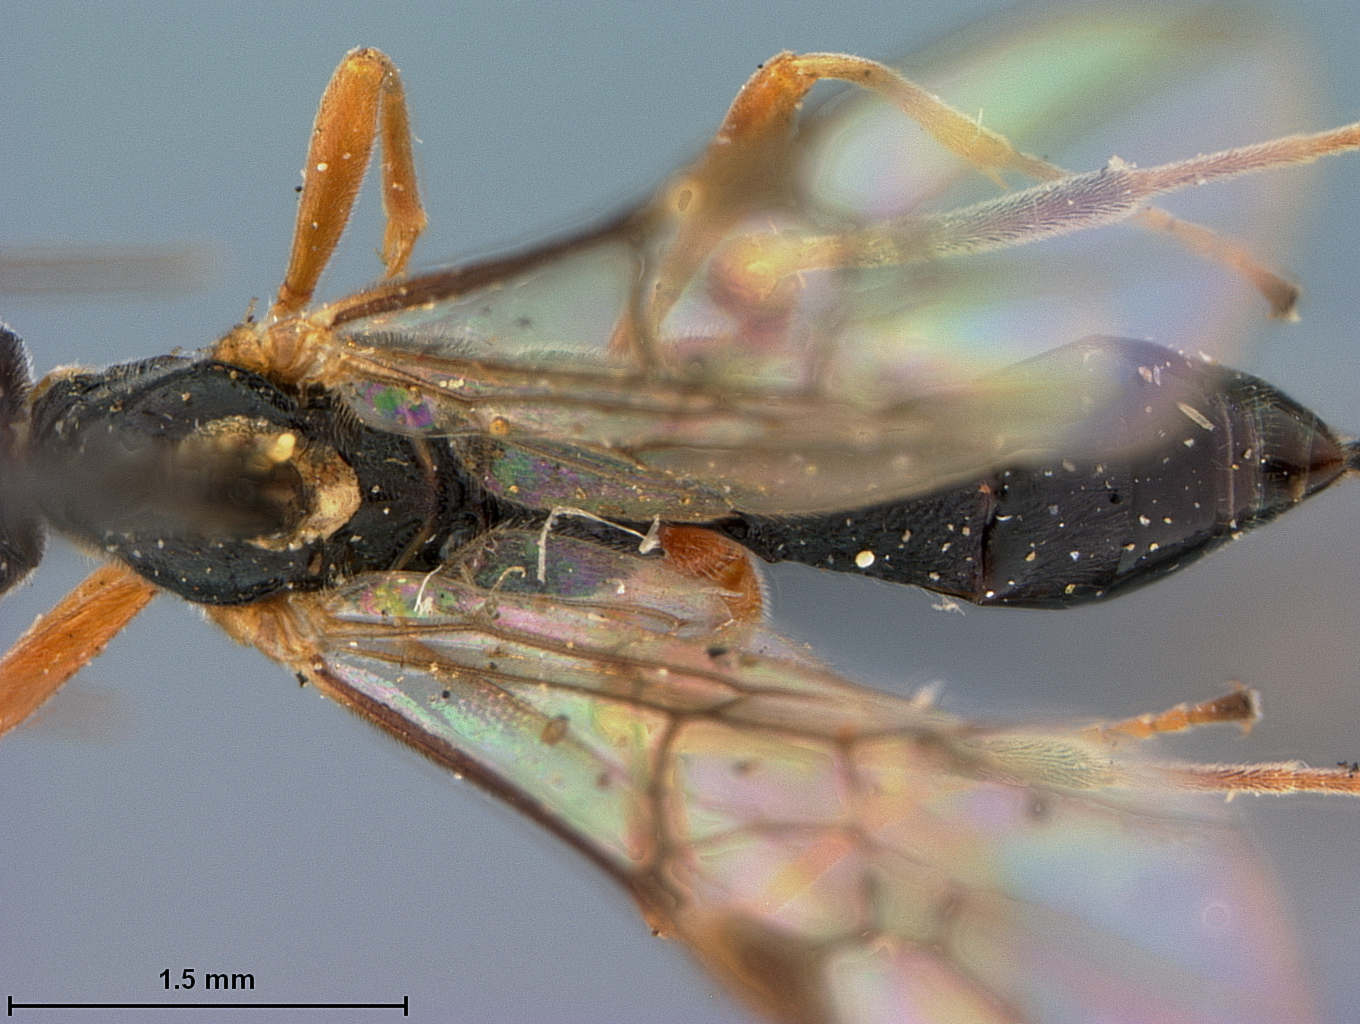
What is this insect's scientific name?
Meteorus cognatus
